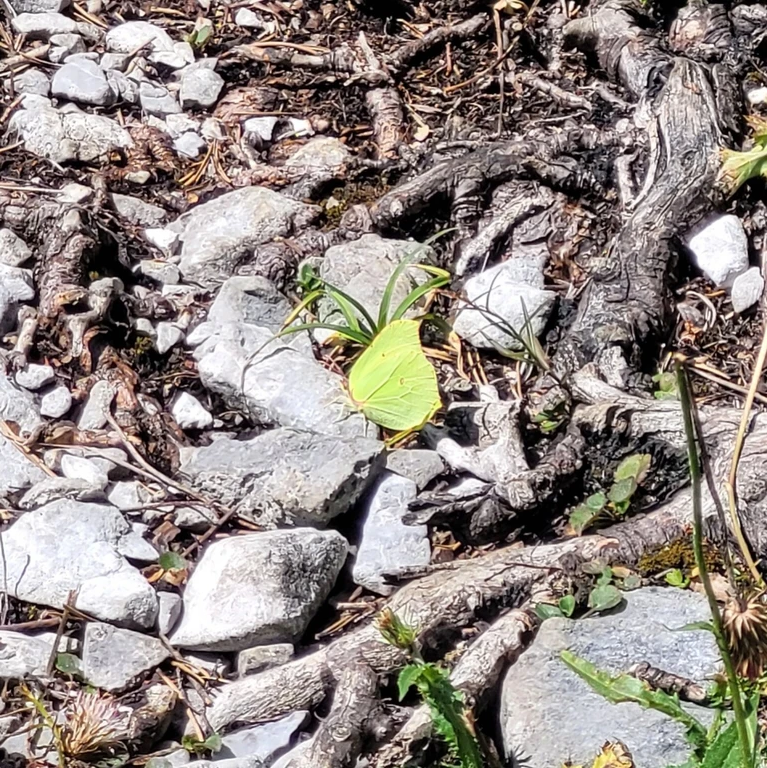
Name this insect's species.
Gonepteryx rhamni
